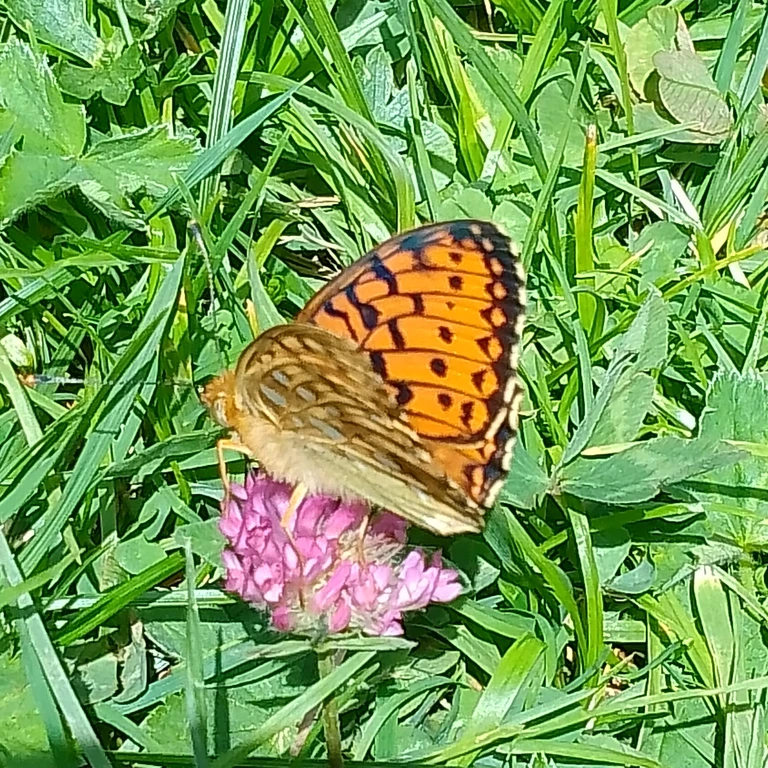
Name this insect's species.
Speyeria aglaja
